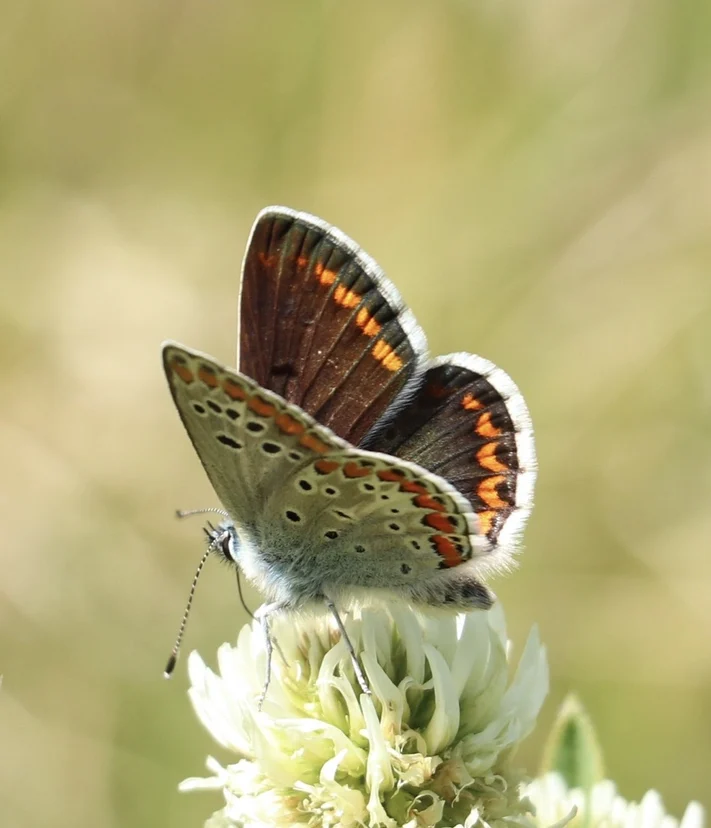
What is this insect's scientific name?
Aricia agestis/artaxerxes
